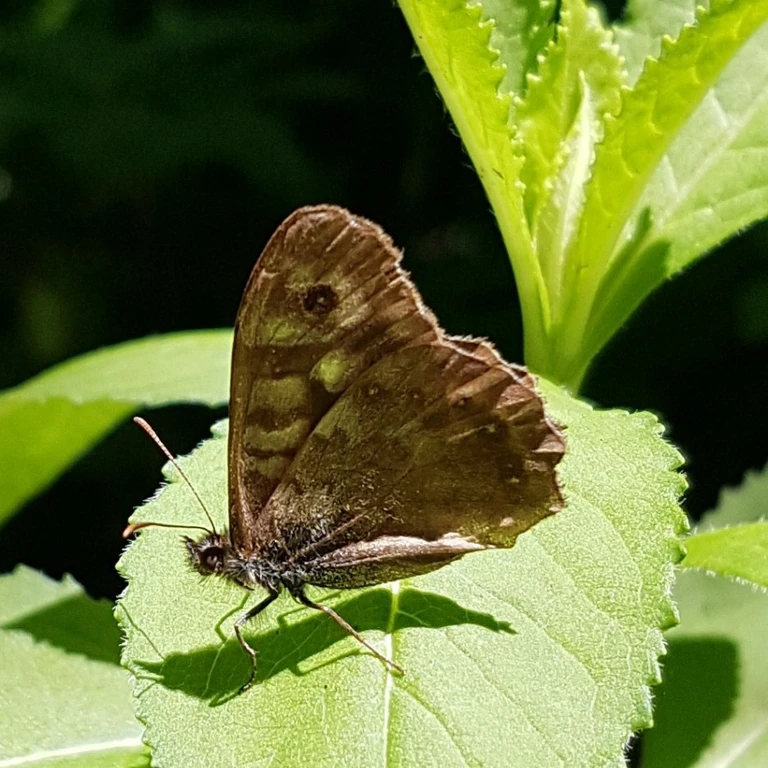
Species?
Pararge aegeria
